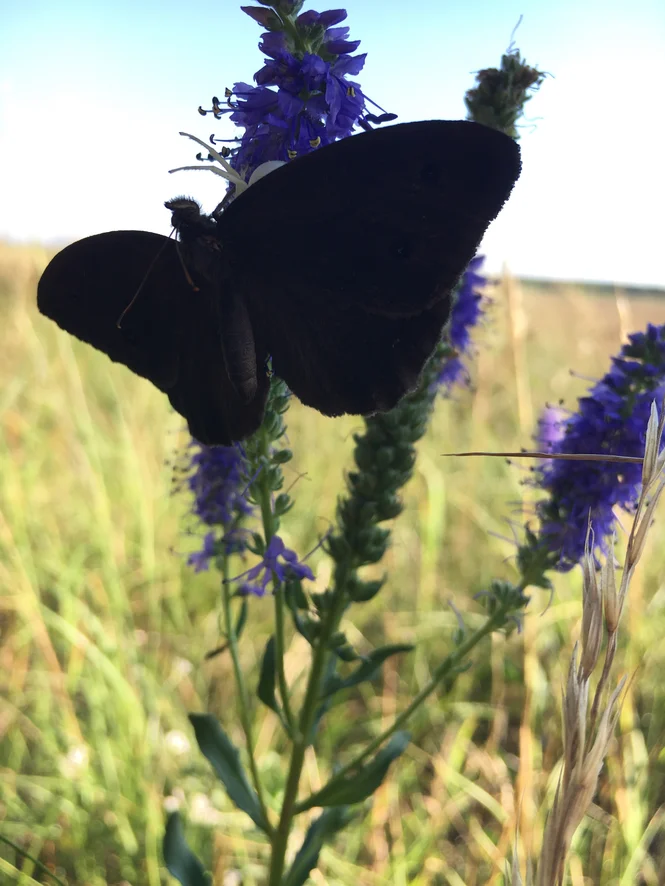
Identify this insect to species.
Minois dryas
